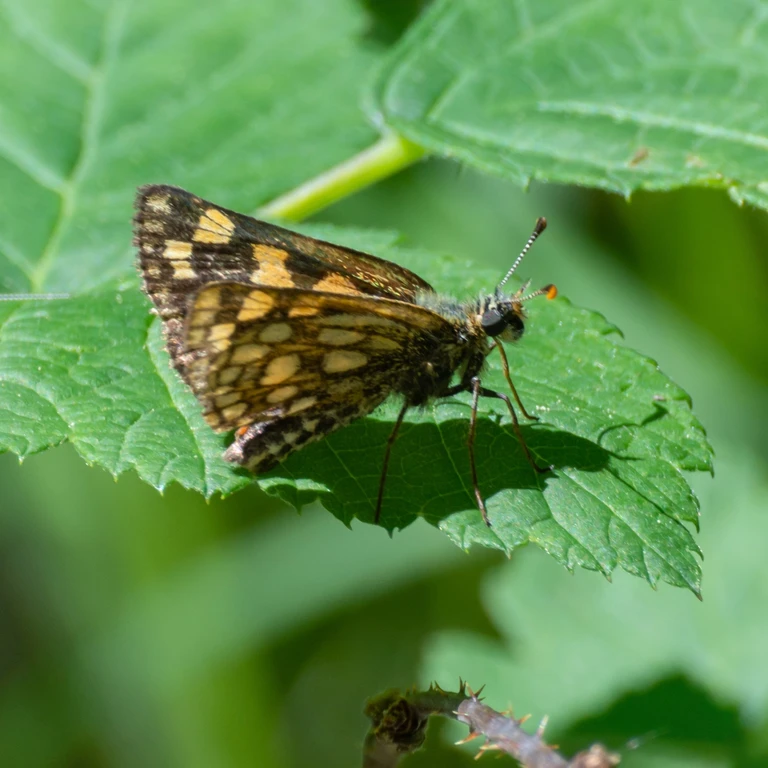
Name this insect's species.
Carterocephalus palaemon
